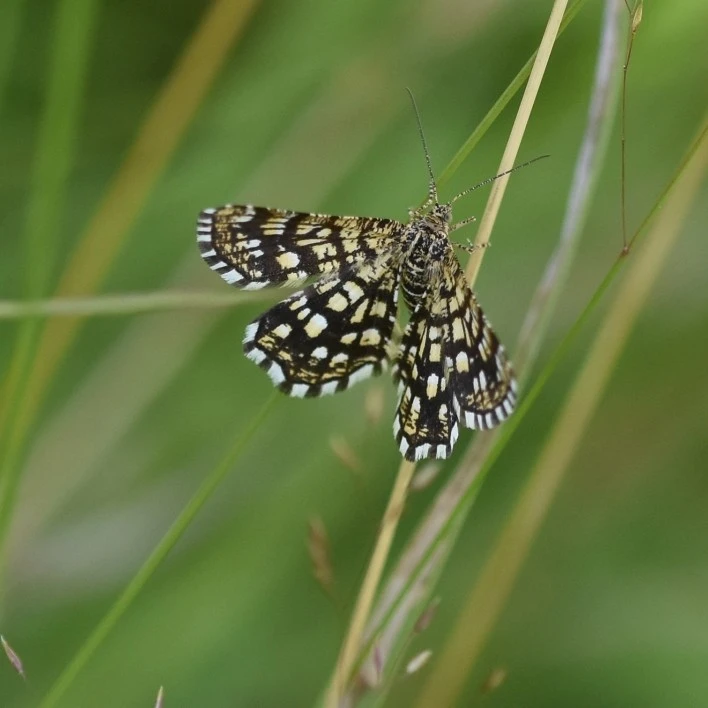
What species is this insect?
Chiasmia clathrata
